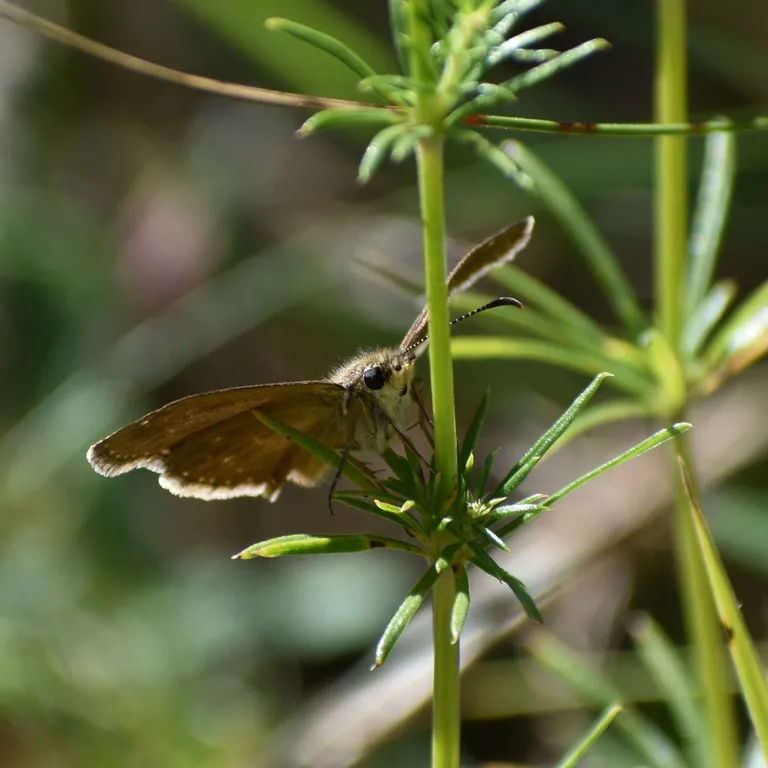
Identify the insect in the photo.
Erynnis tages
